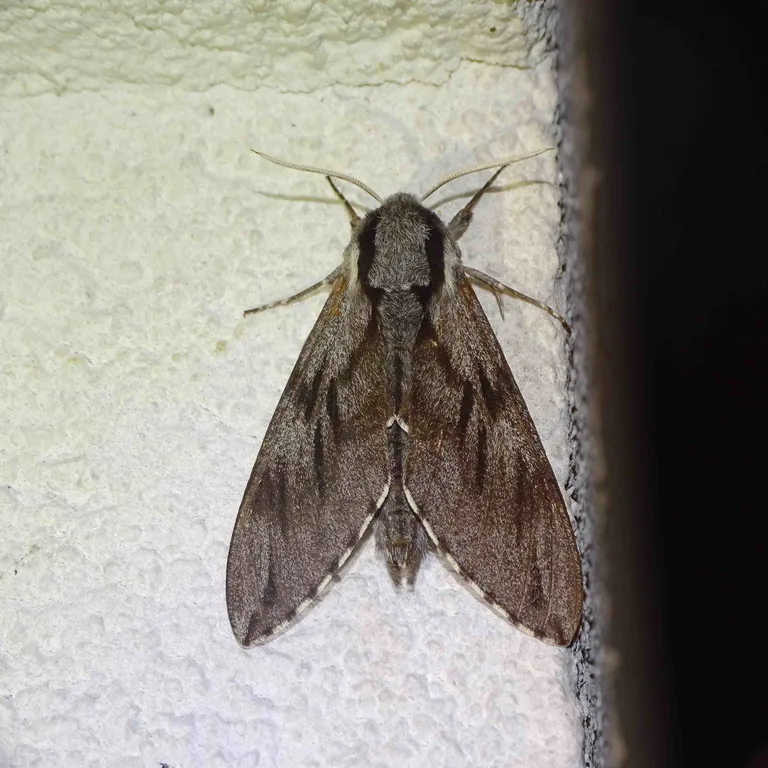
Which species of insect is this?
Sphinx pinastri
